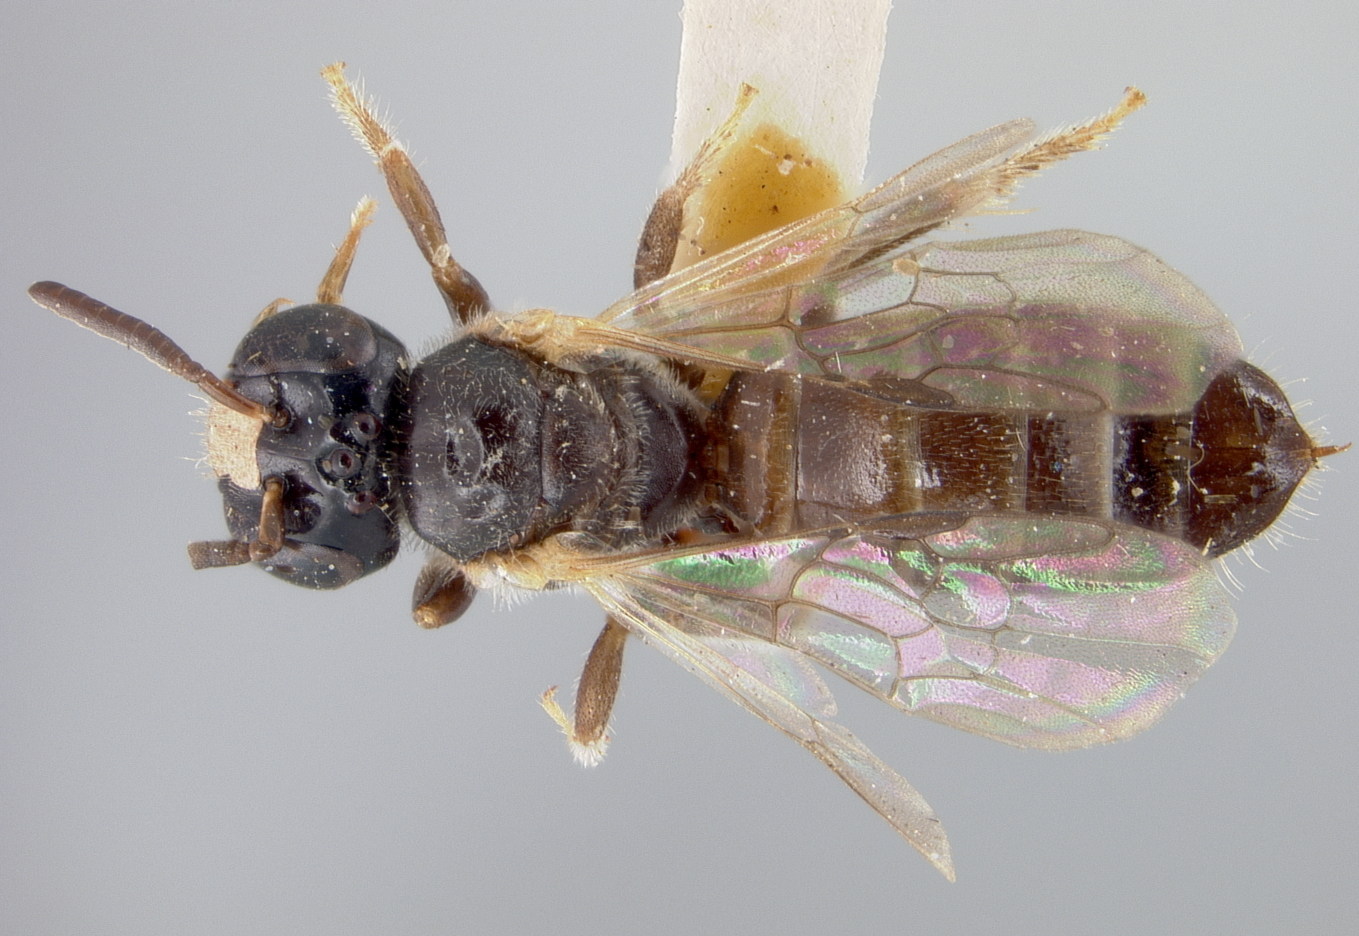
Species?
Allodape breviceps
